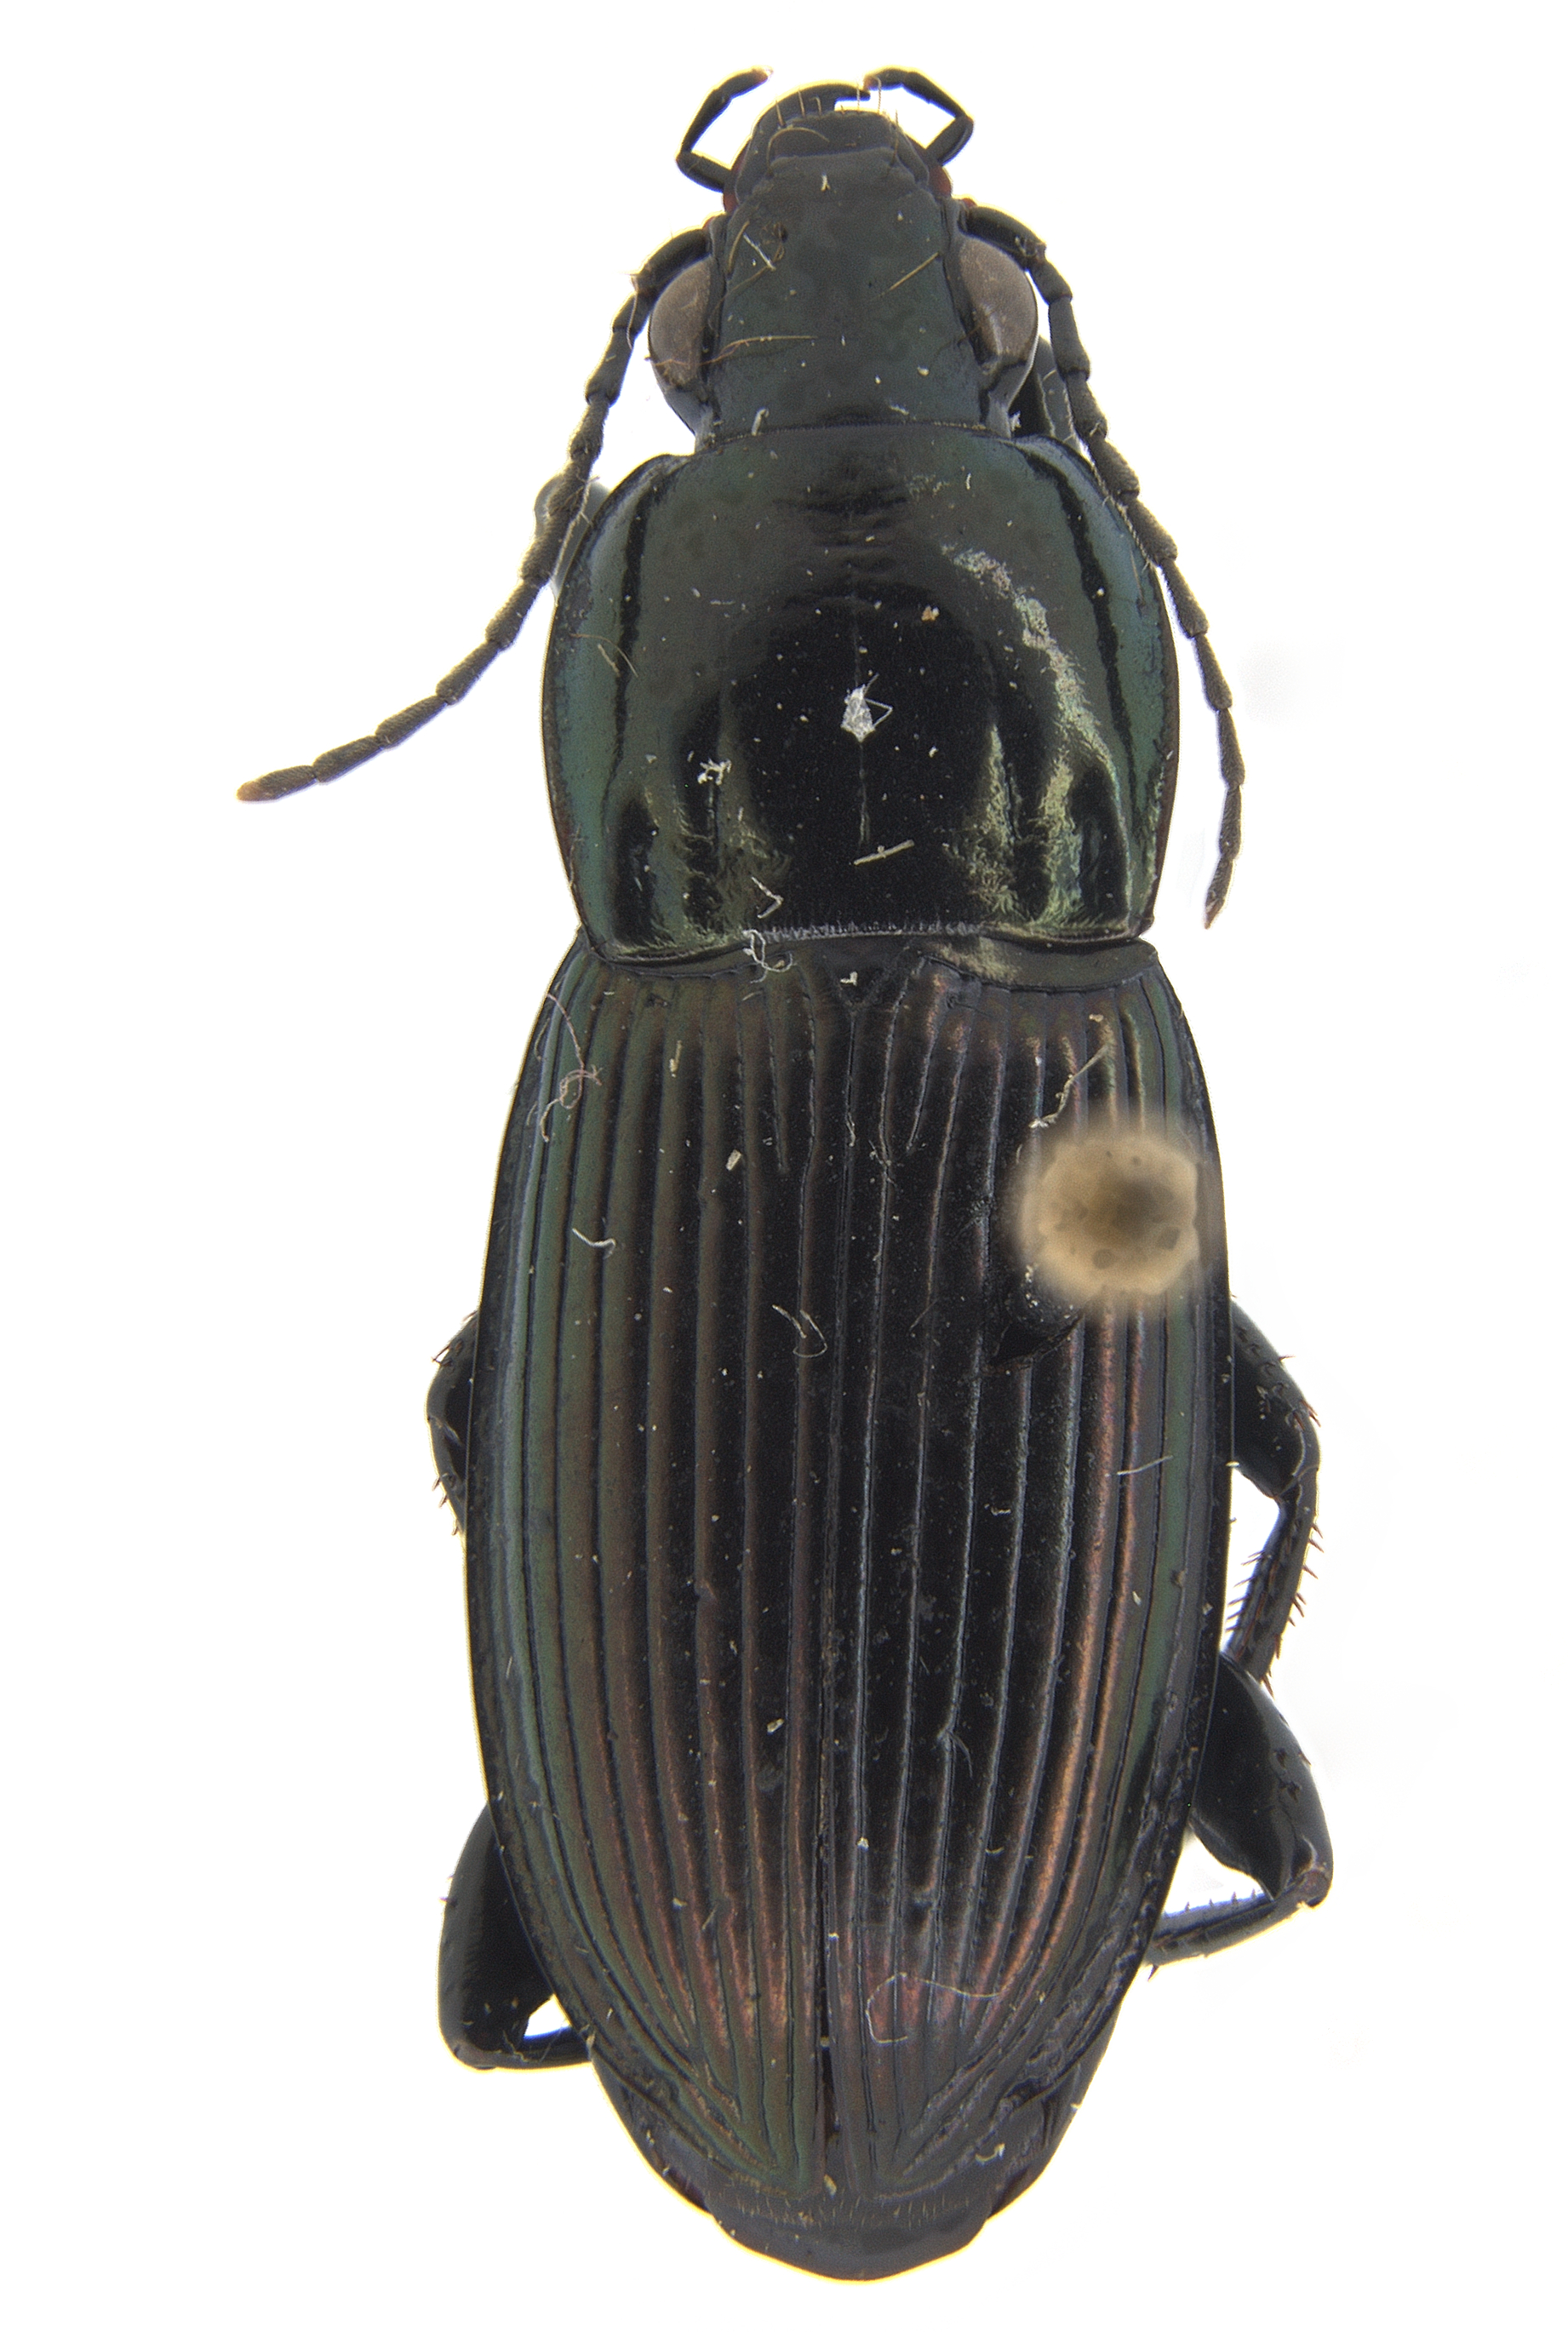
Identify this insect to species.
Poecilus fortipes
